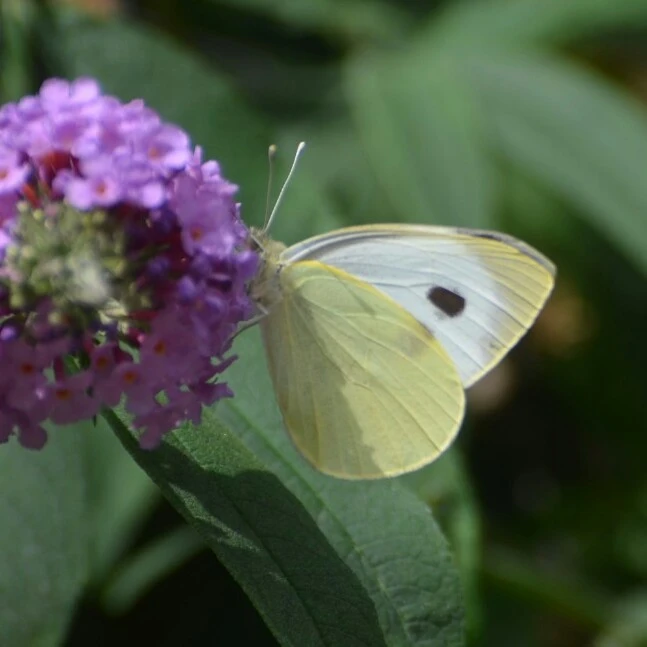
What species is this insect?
Pieris brassicae
